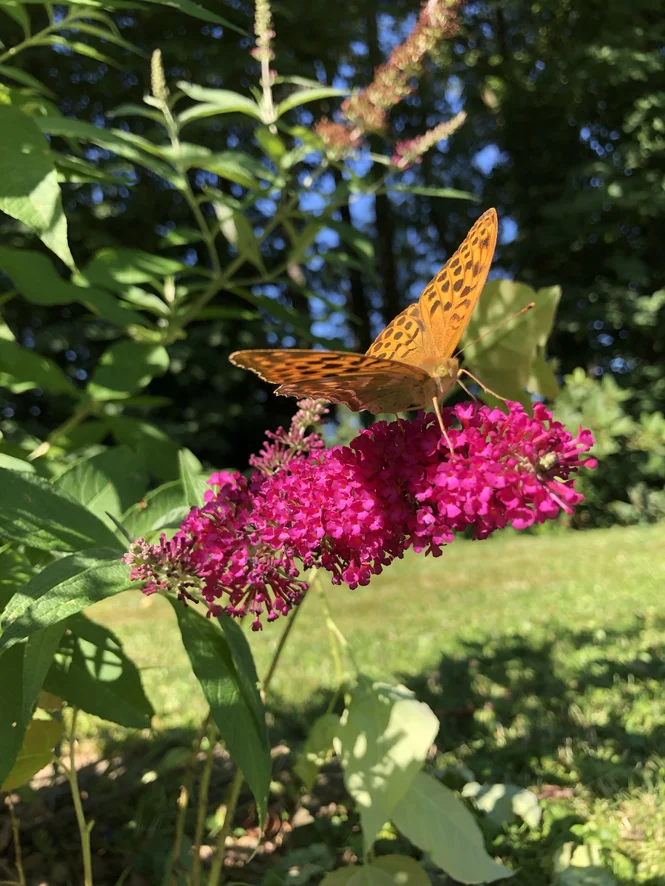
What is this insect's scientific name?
Argynnis paphia
